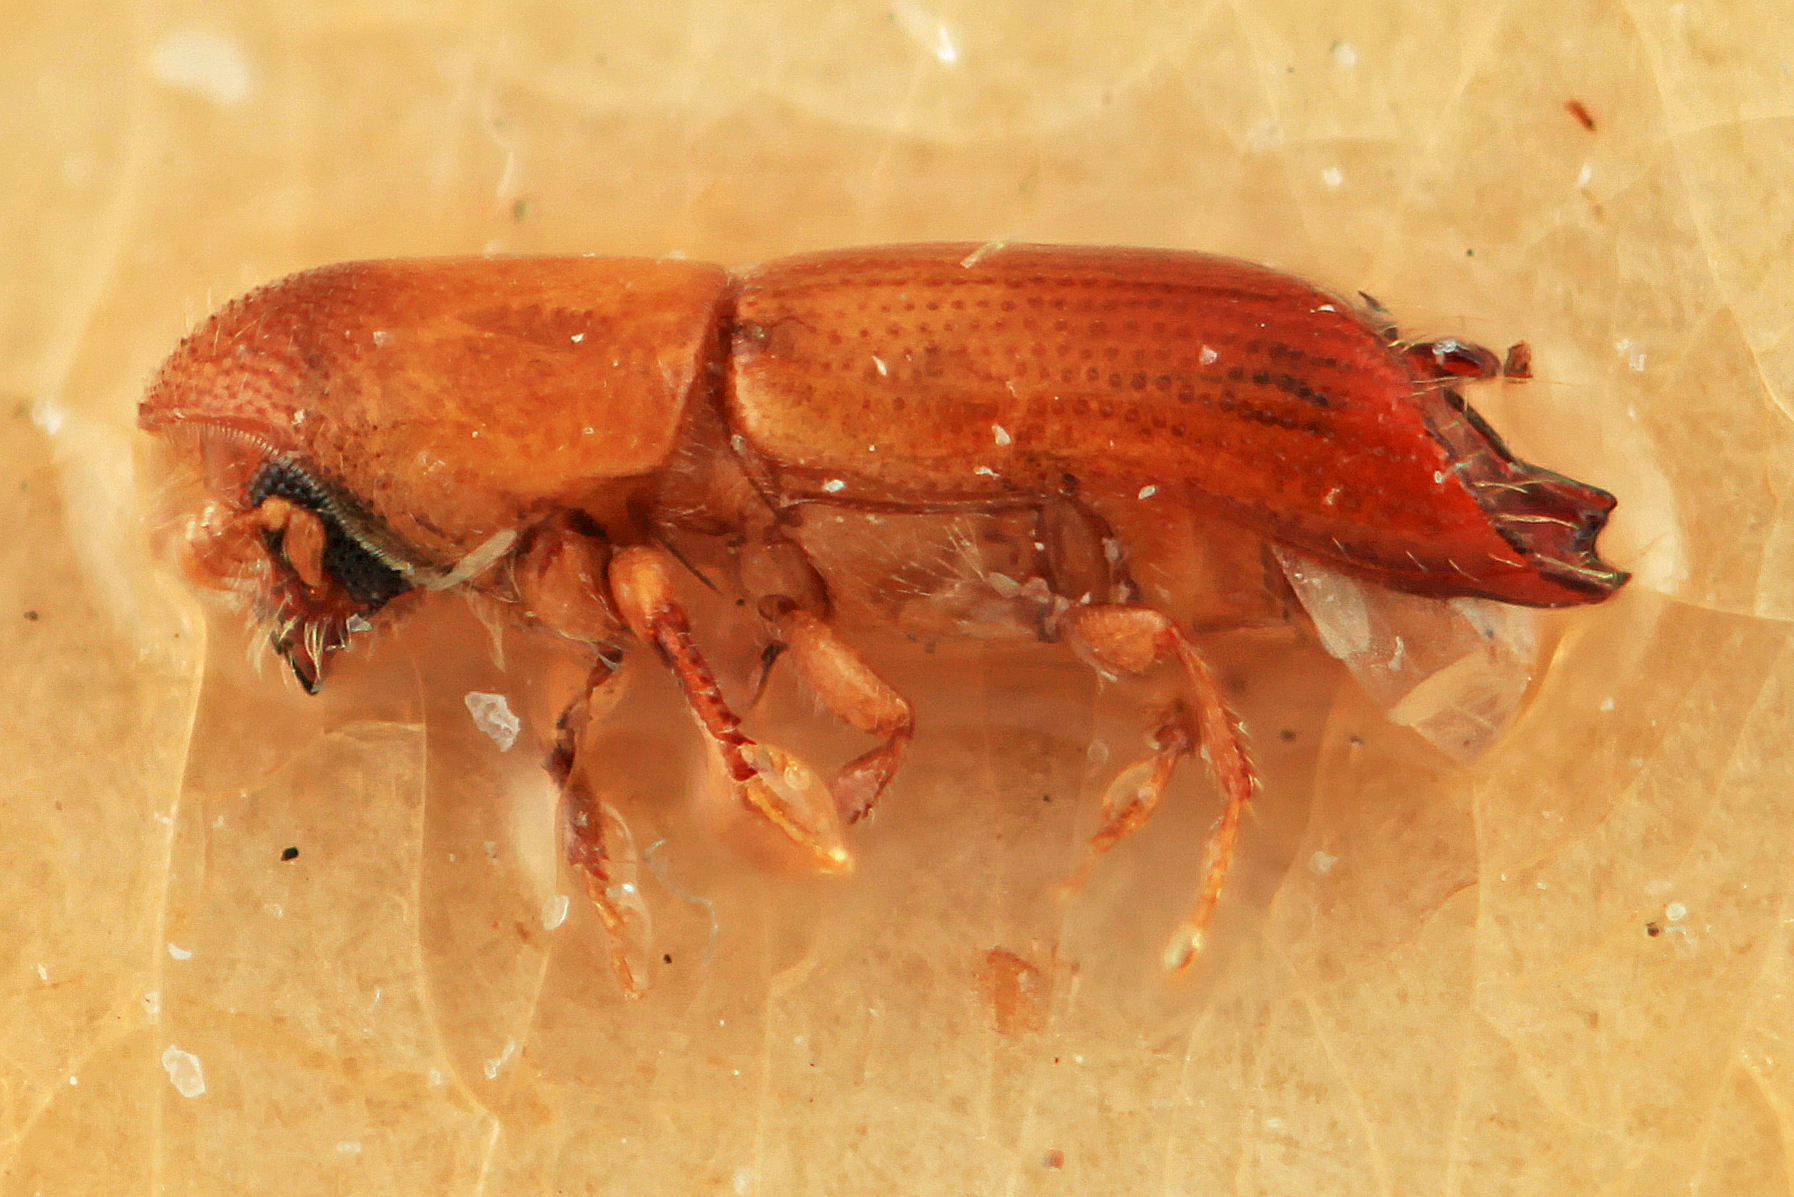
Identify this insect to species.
Monarthrum surinamensis
